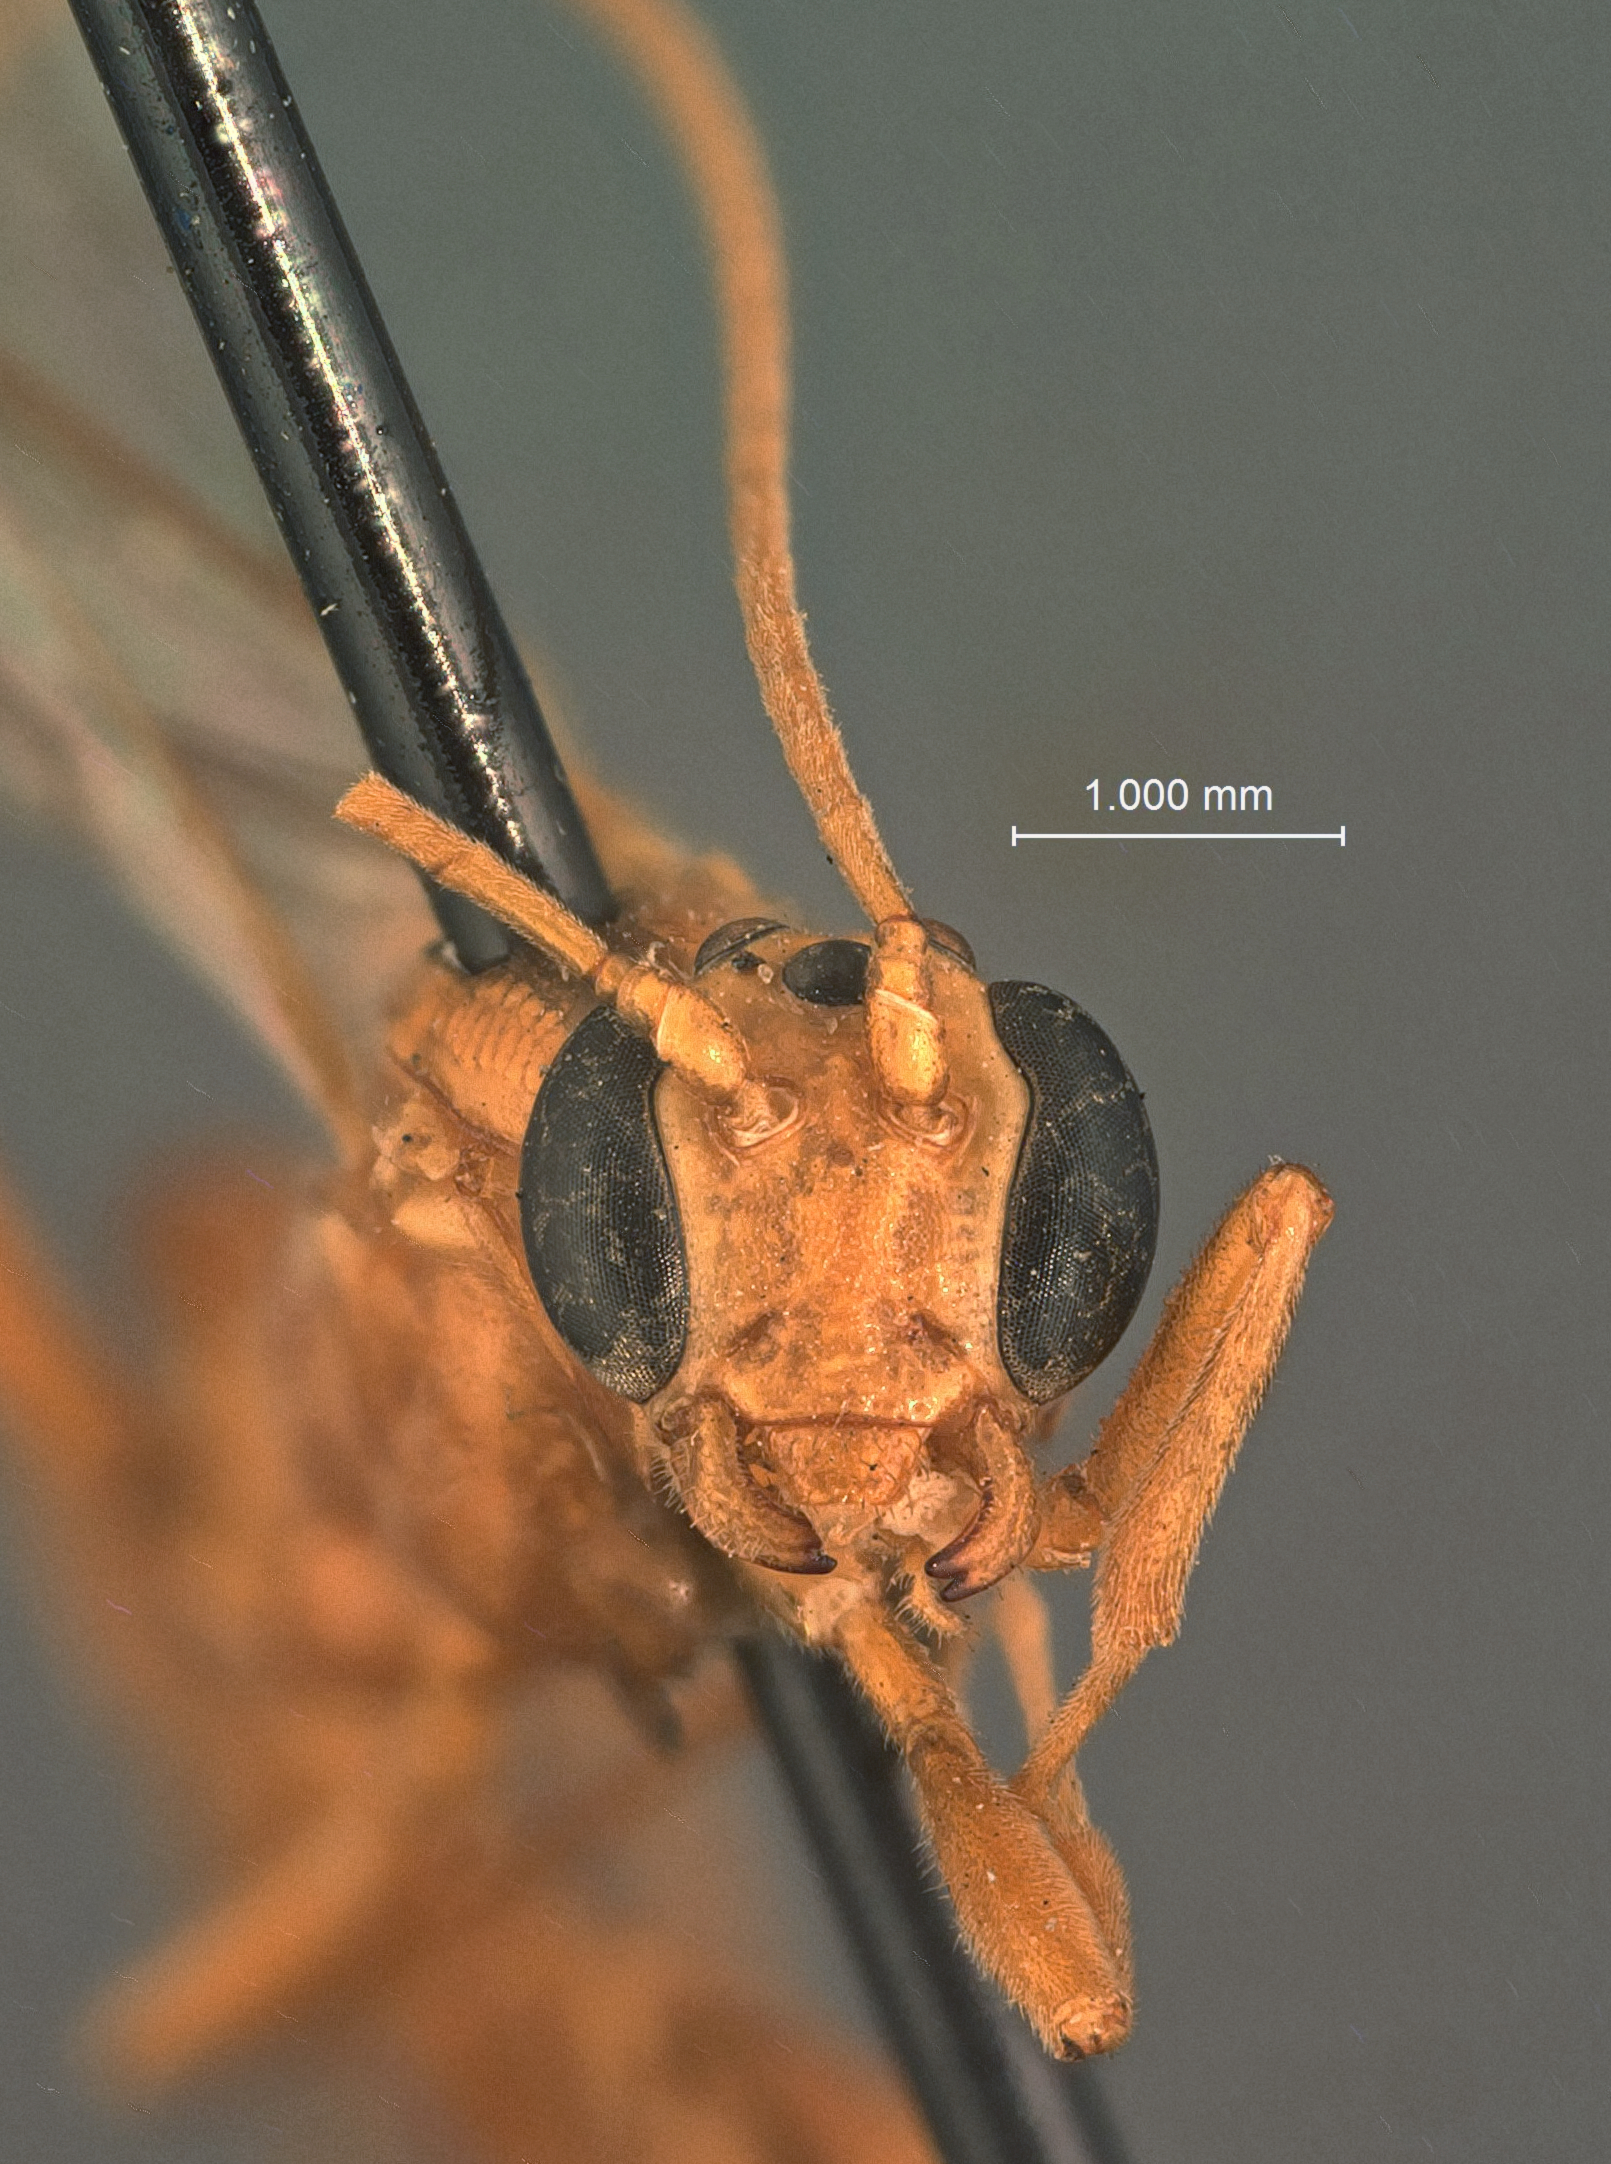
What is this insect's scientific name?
Boethoneura arida
